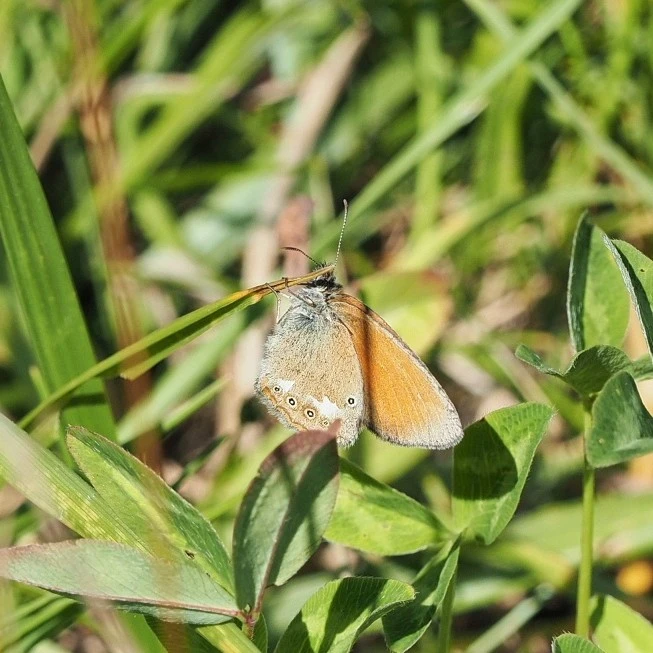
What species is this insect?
Coenonympha glycerion (also Coenonympha iphis)
